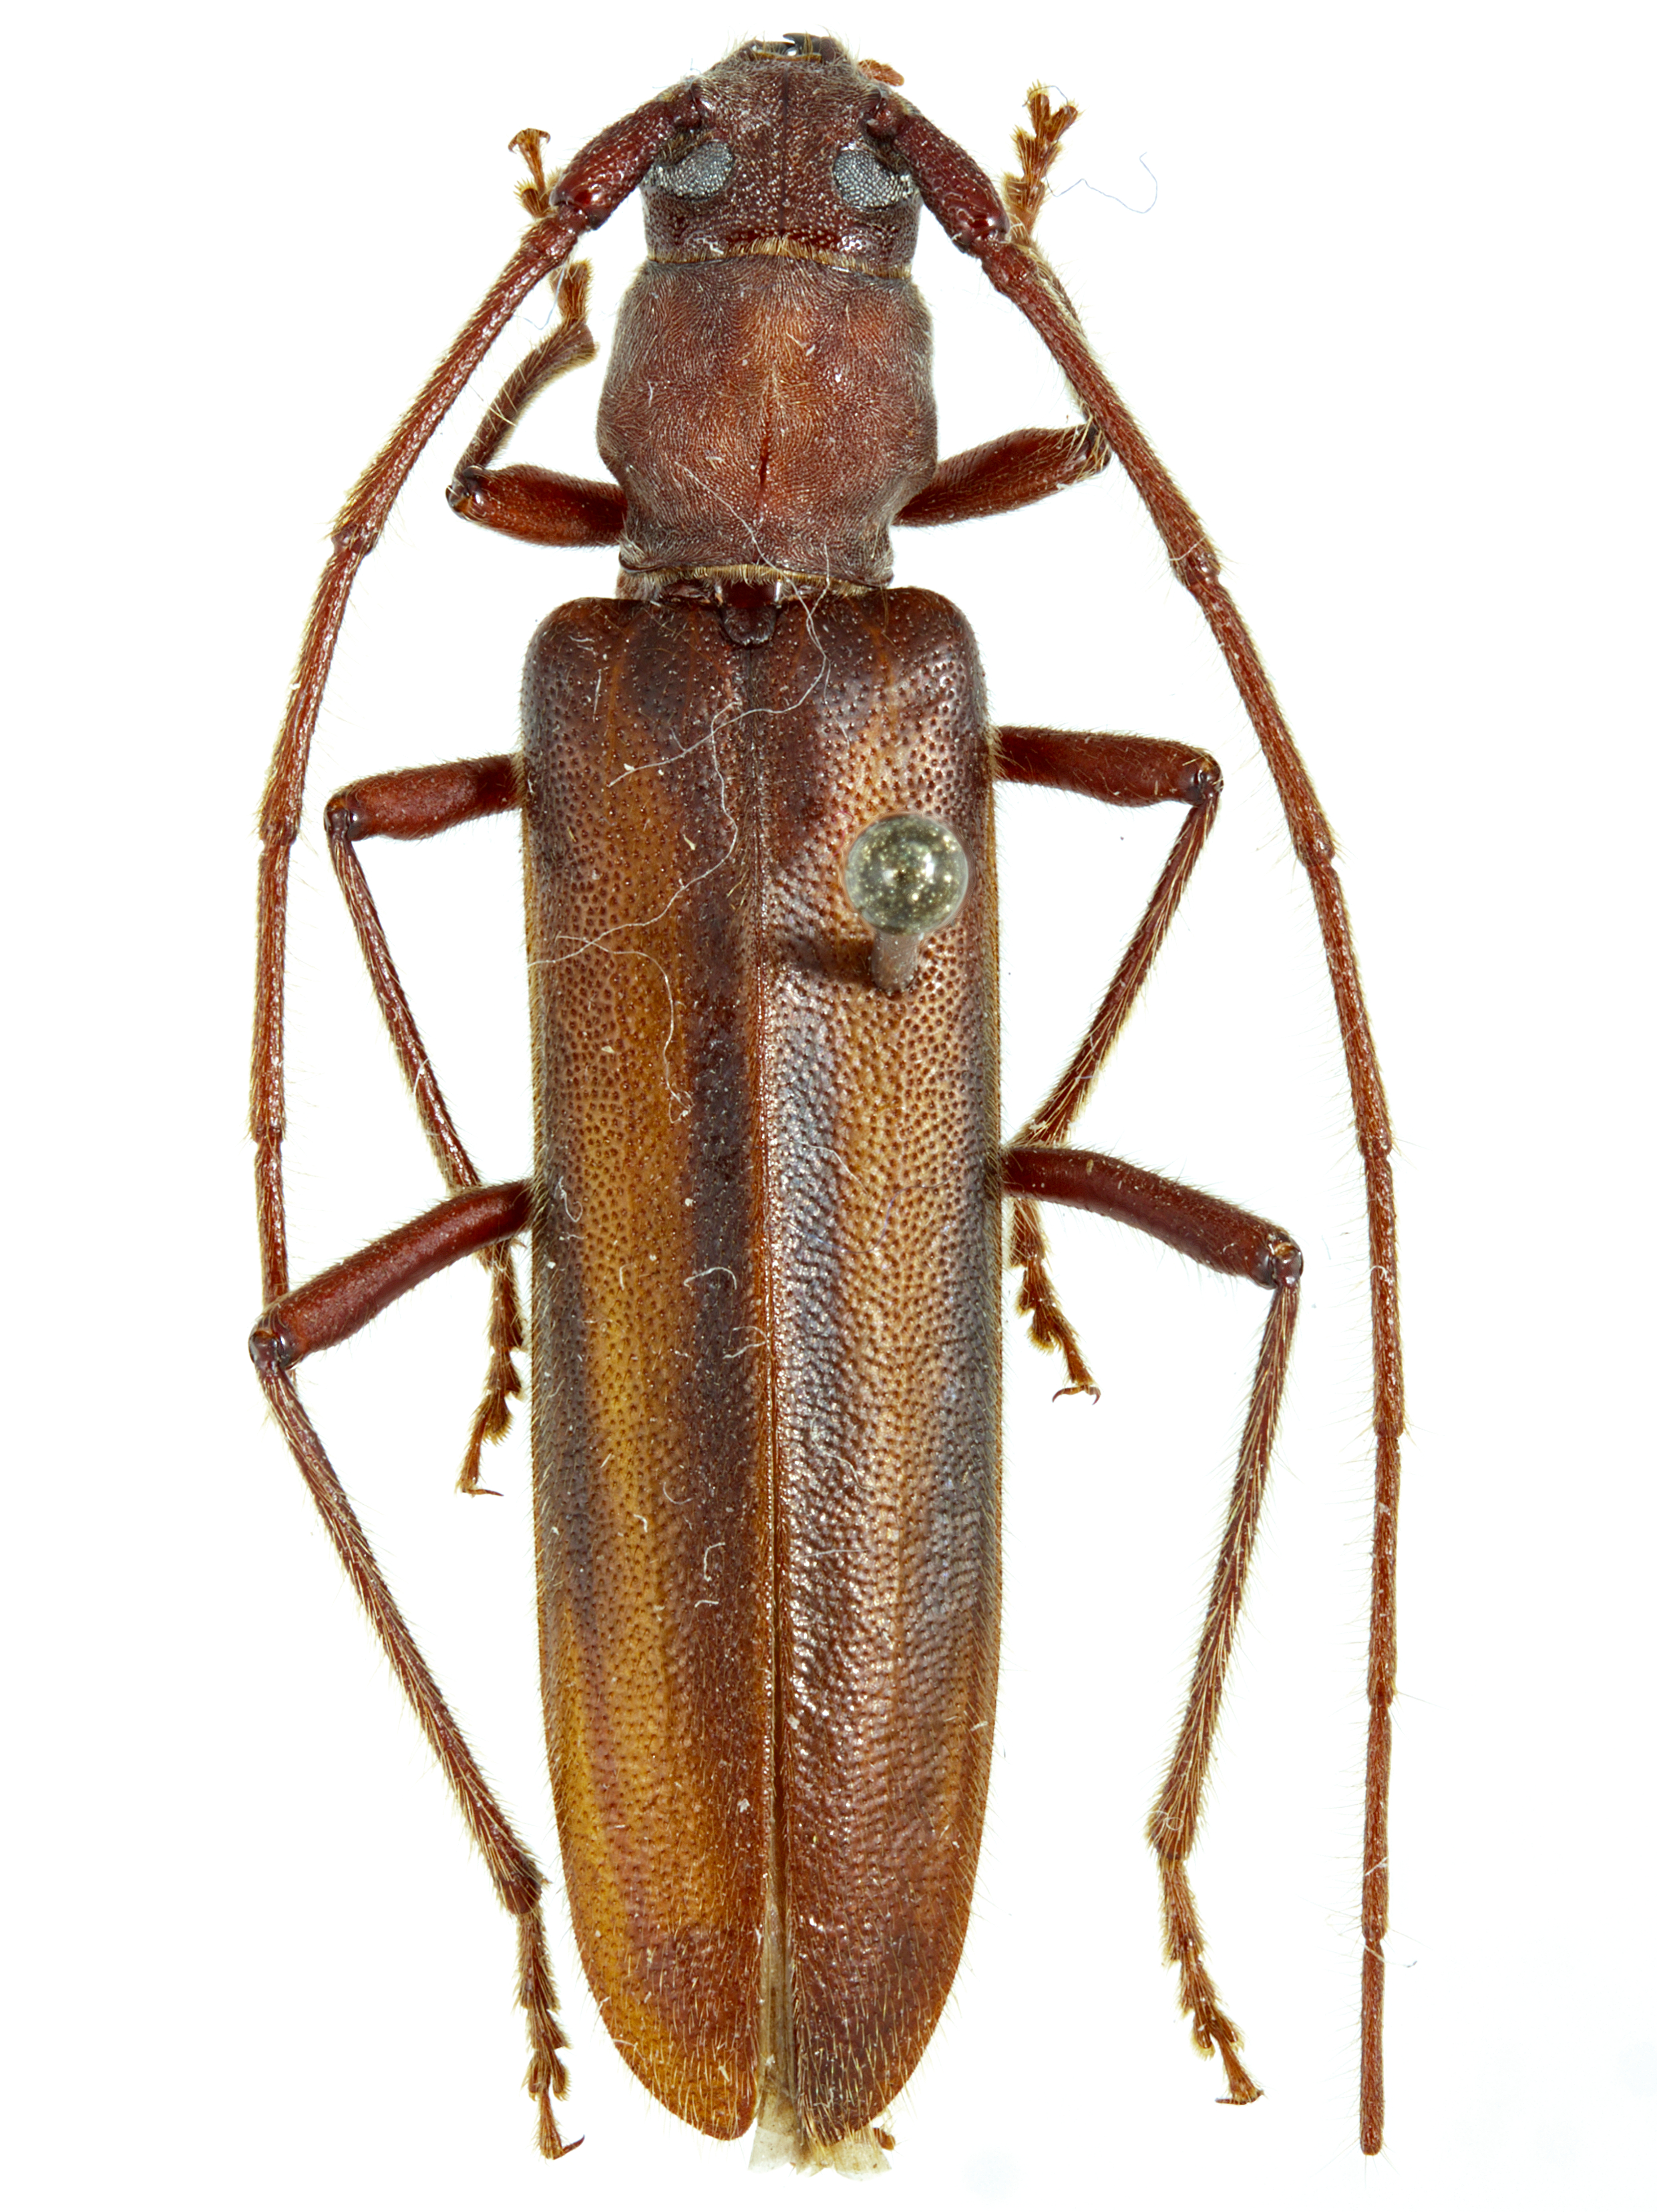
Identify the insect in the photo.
Macroeme priapica
